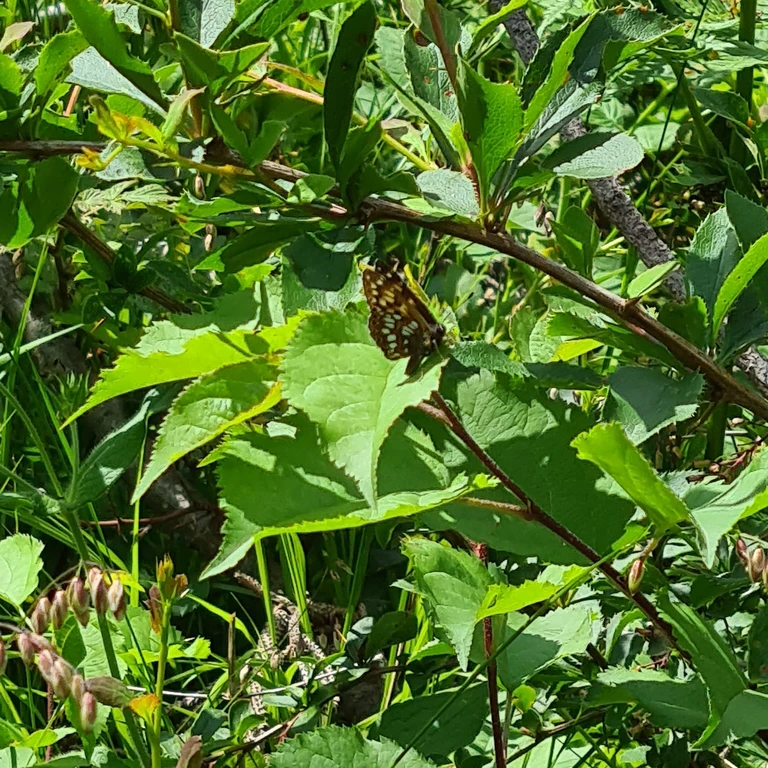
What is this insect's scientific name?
Hamearis lucina
